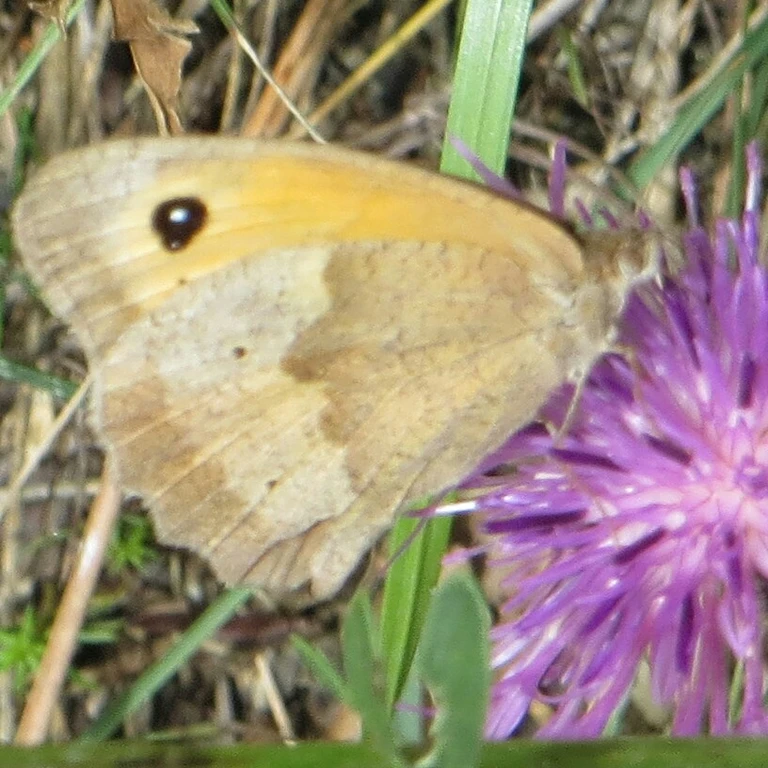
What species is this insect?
Maniola jurtina
